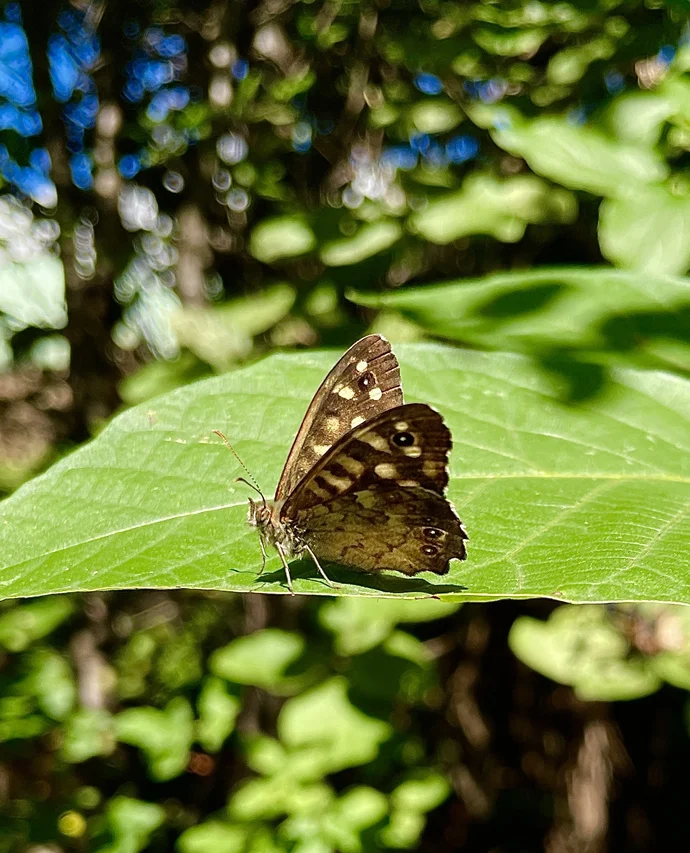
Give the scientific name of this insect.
Pararge aegeria
